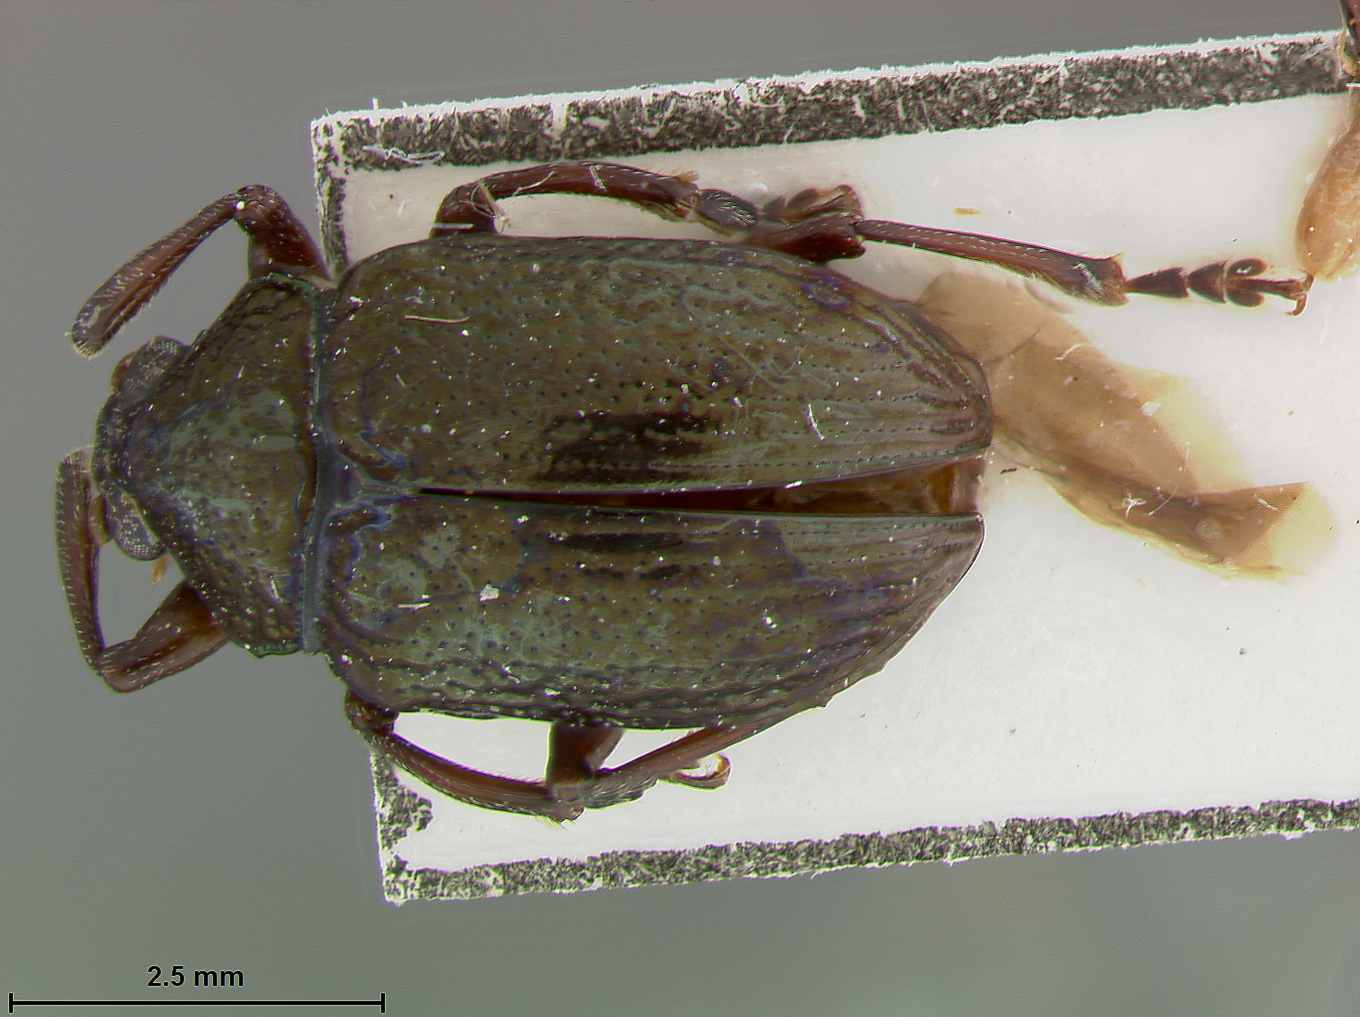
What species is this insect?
Coscinoptera tibialis
